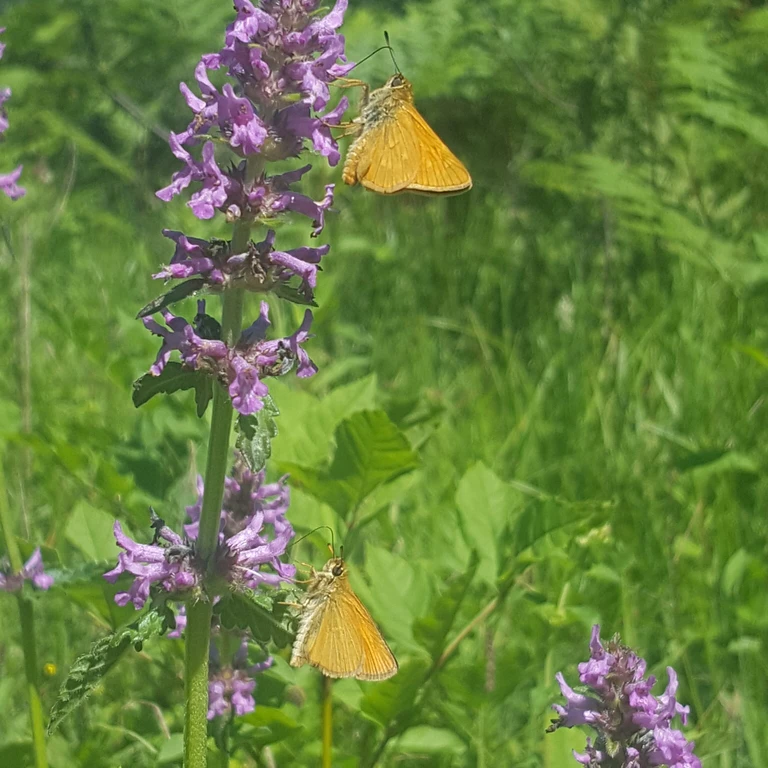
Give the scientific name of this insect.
Thymelicus lineola
